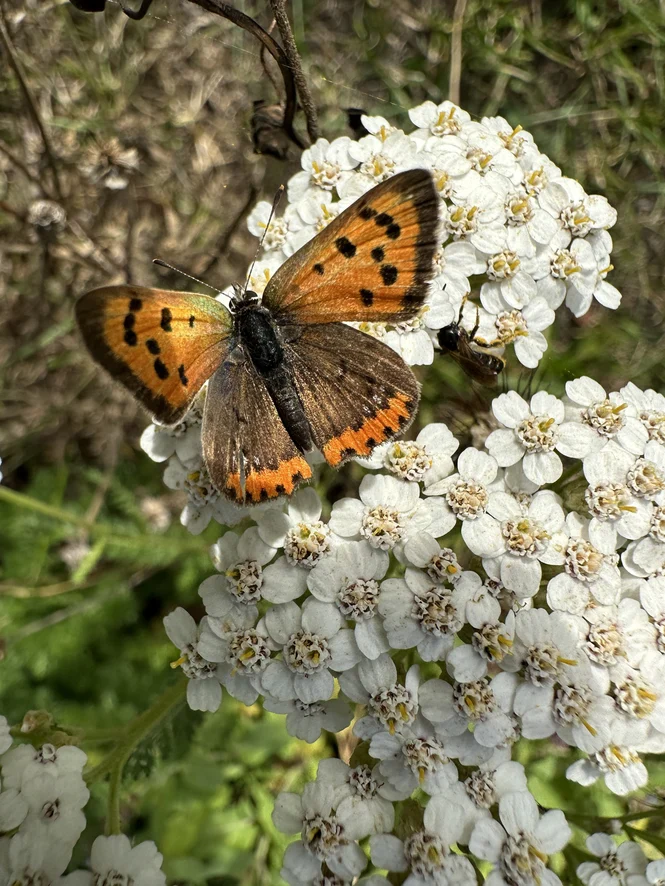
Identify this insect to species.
Lycaena phlaeas
